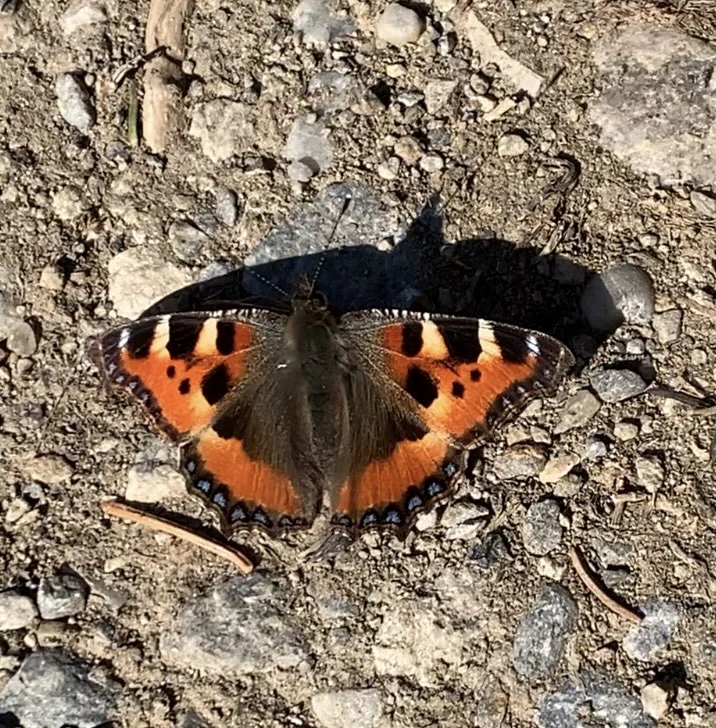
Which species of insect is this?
Aglais urticae
